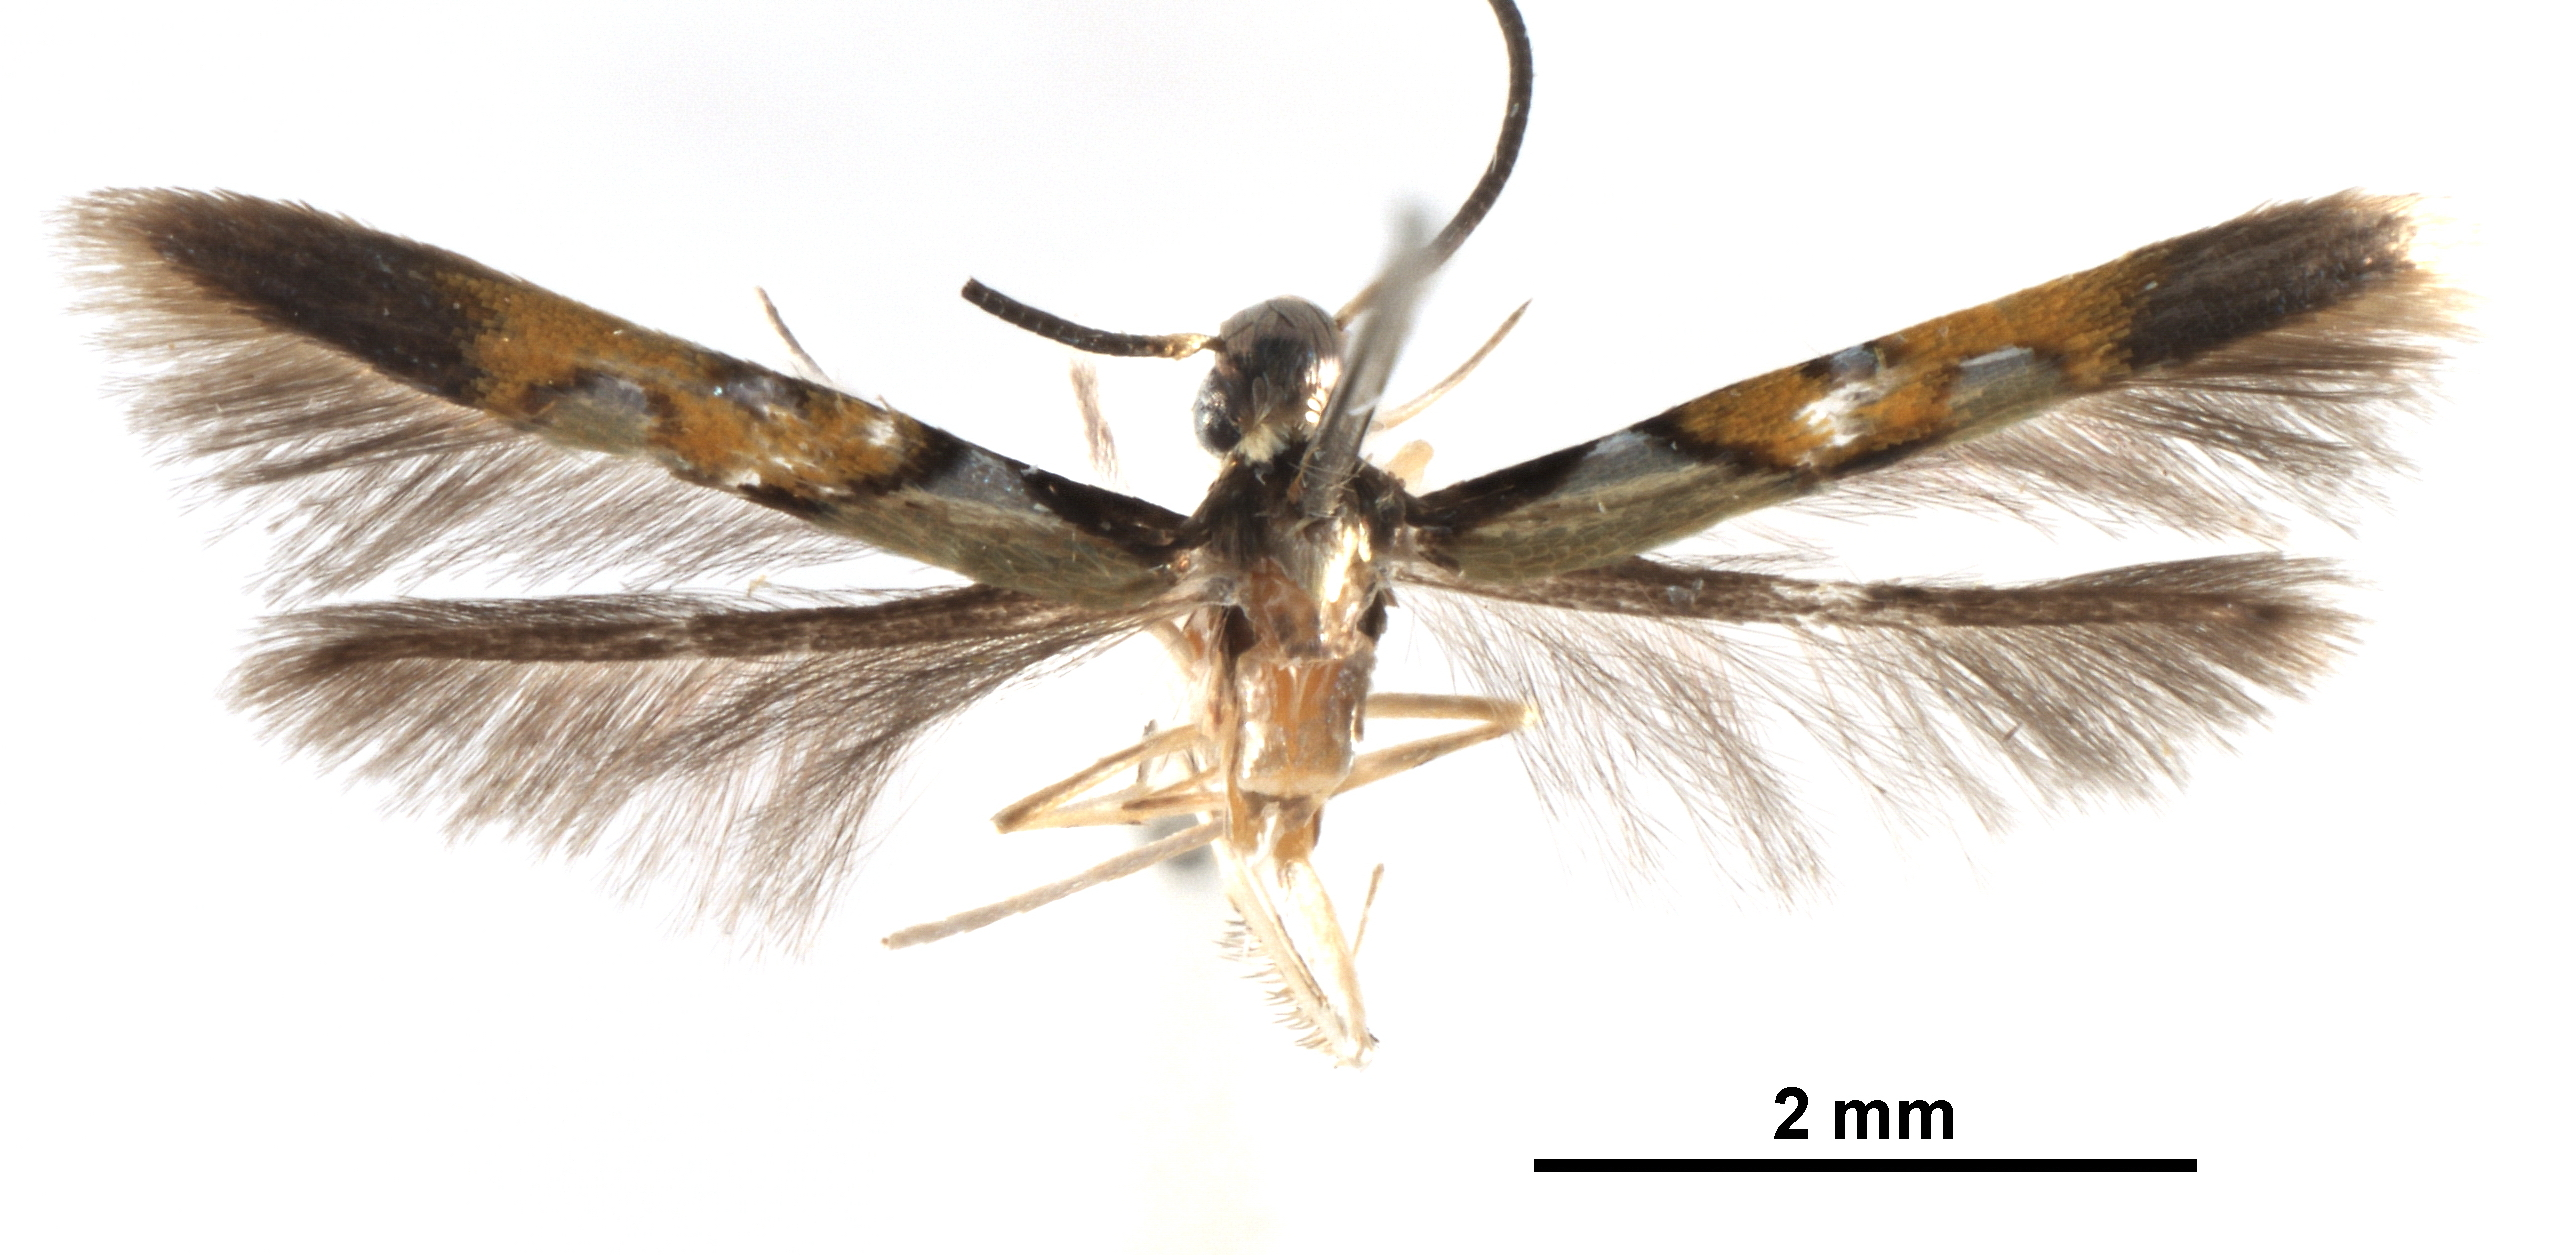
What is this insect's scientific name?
Eucosmophora paraguayensis
